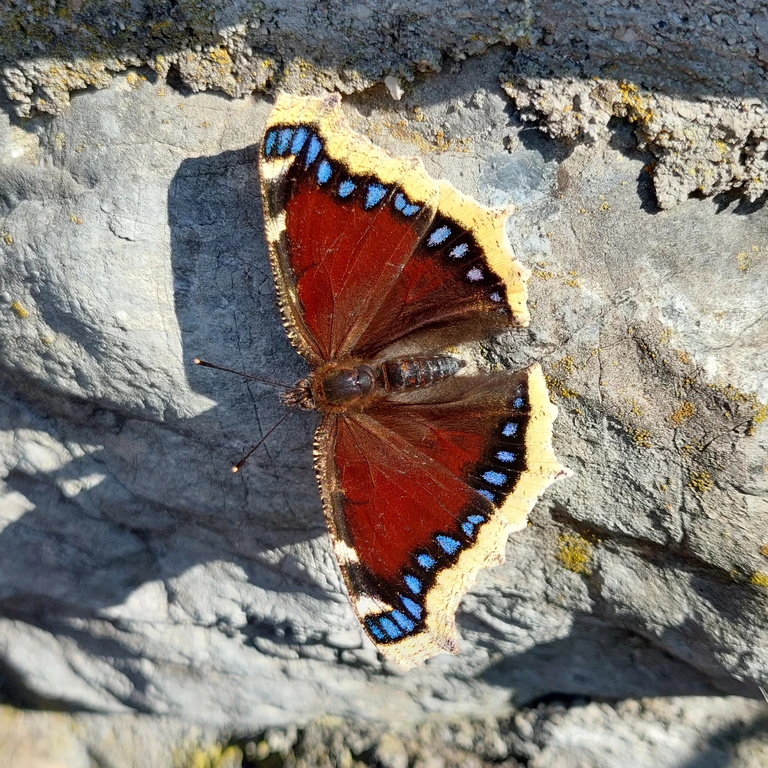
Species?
Nymphalis antiopa
